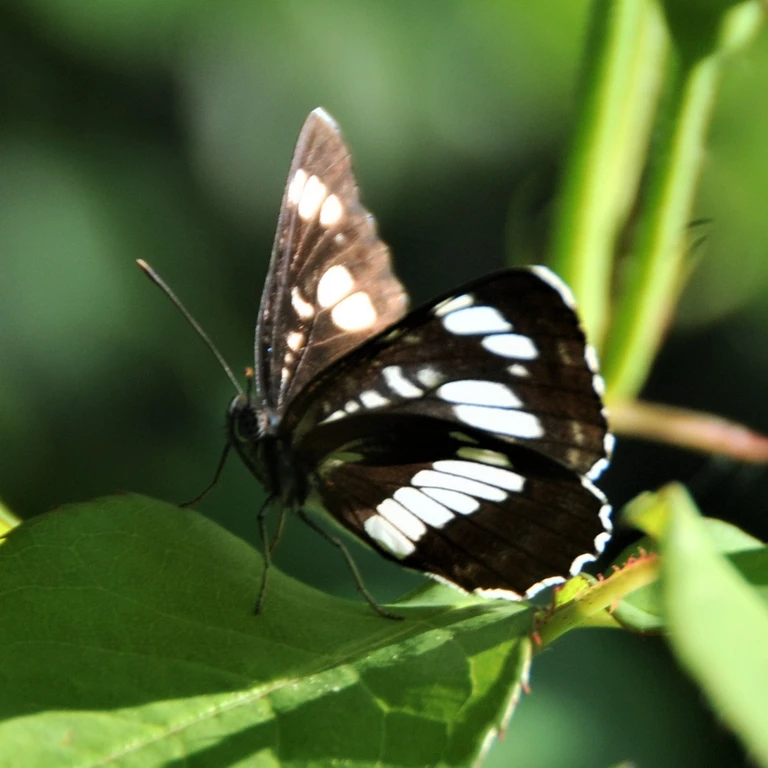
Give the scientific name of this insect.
Neptis rivularis
